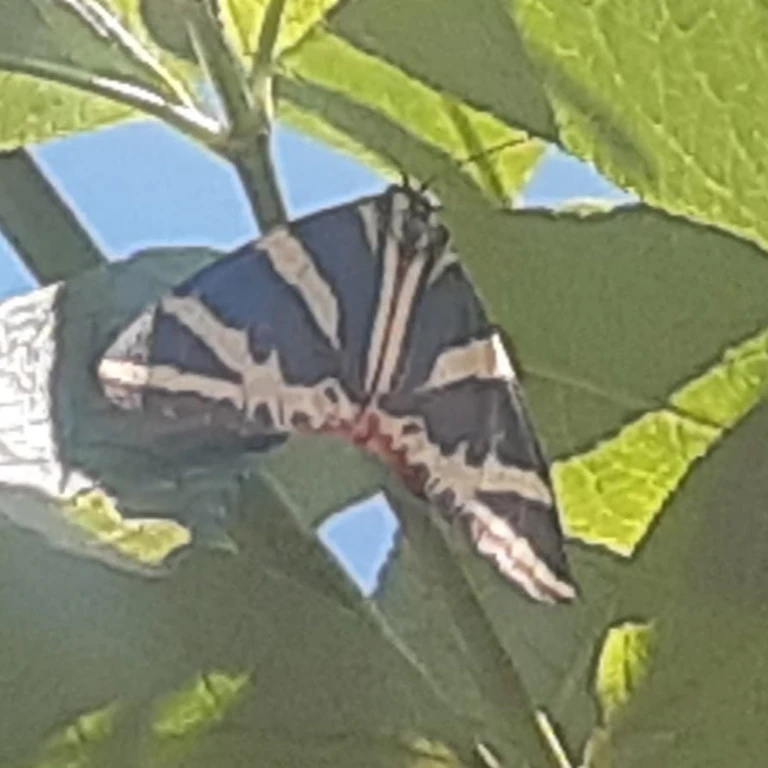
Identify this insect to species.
Euplagia quadripunctaria
